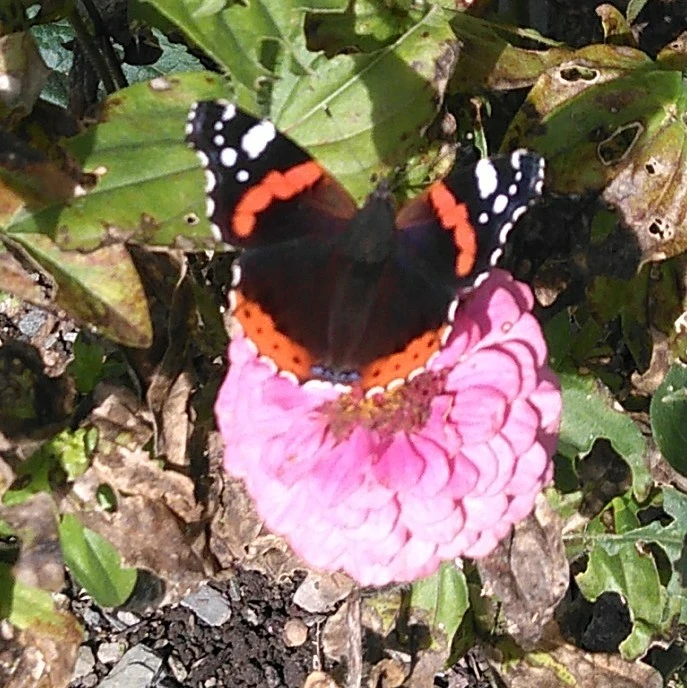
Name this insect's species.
Vanessa atalanta
